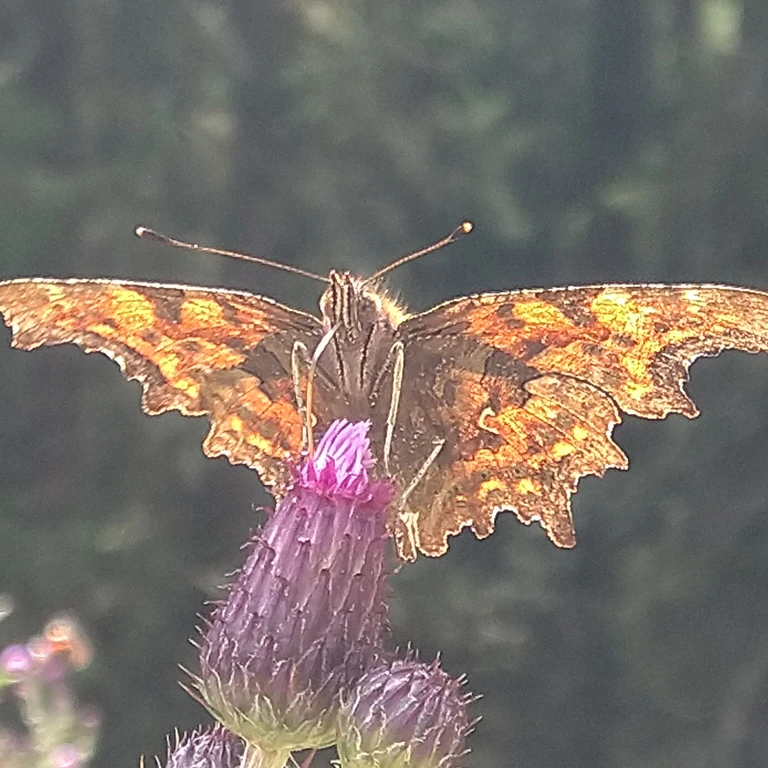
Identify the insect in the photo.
Polygonia c-album
